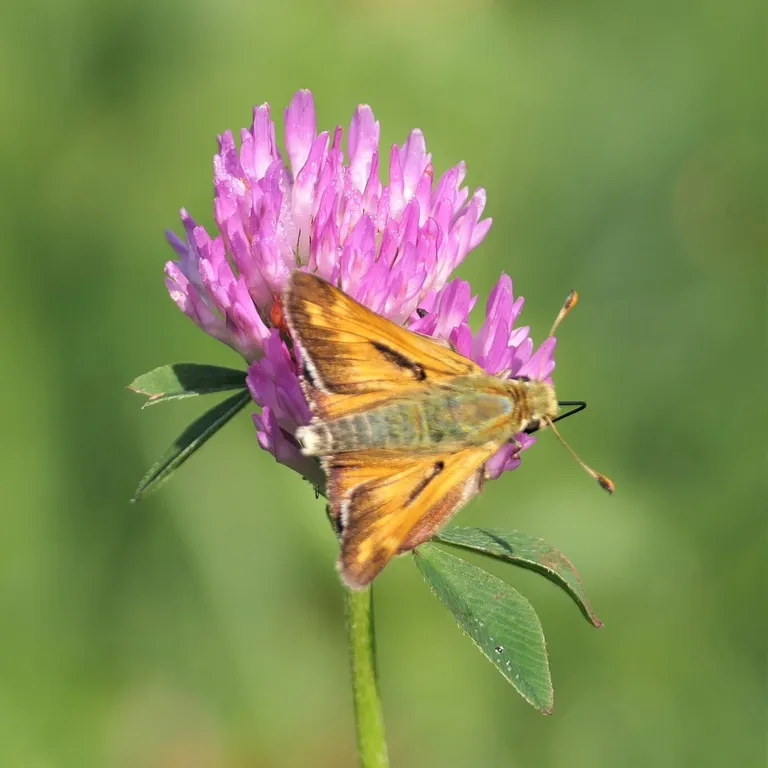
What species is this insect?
Hesperia comma
